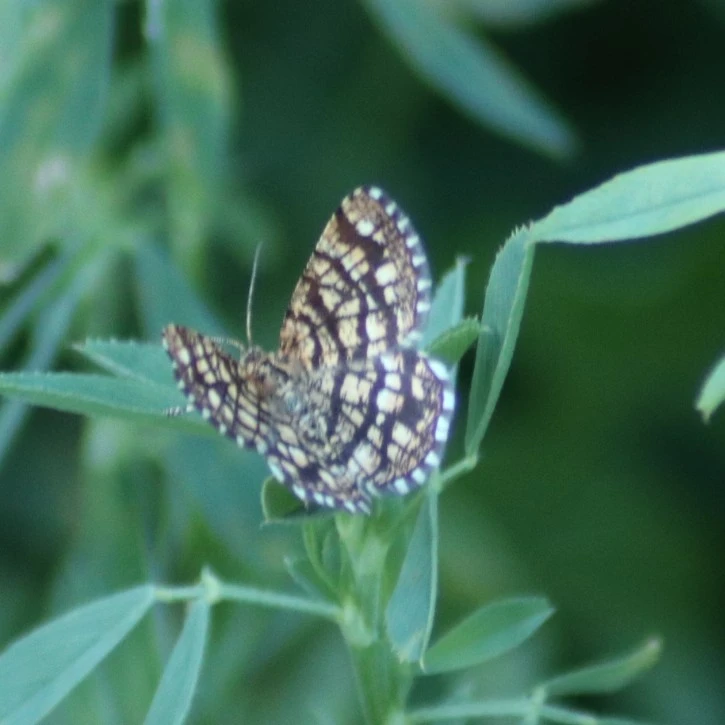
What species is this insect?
Chiasmia clathrata
